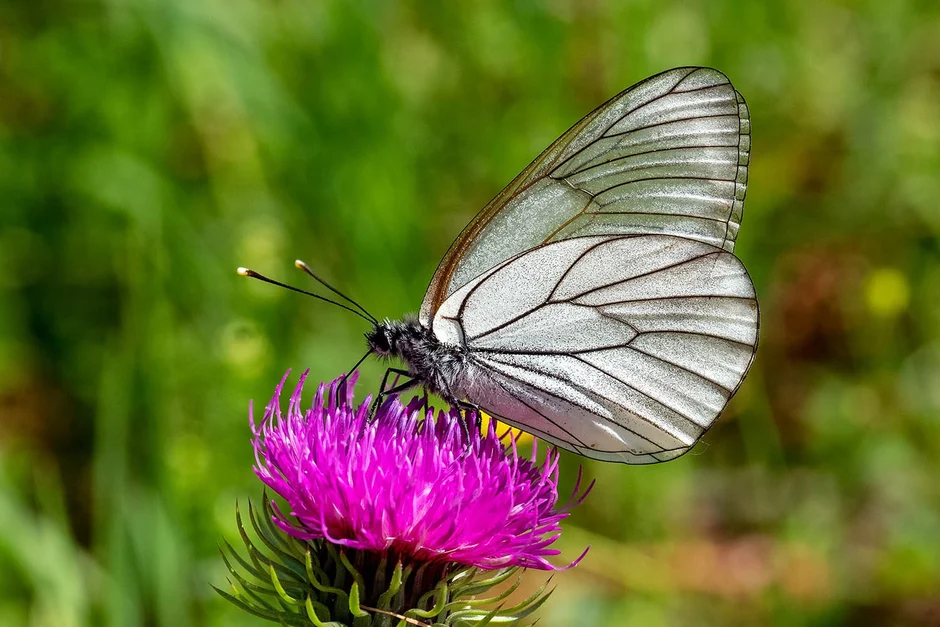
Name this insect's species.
Aporia crataegi
